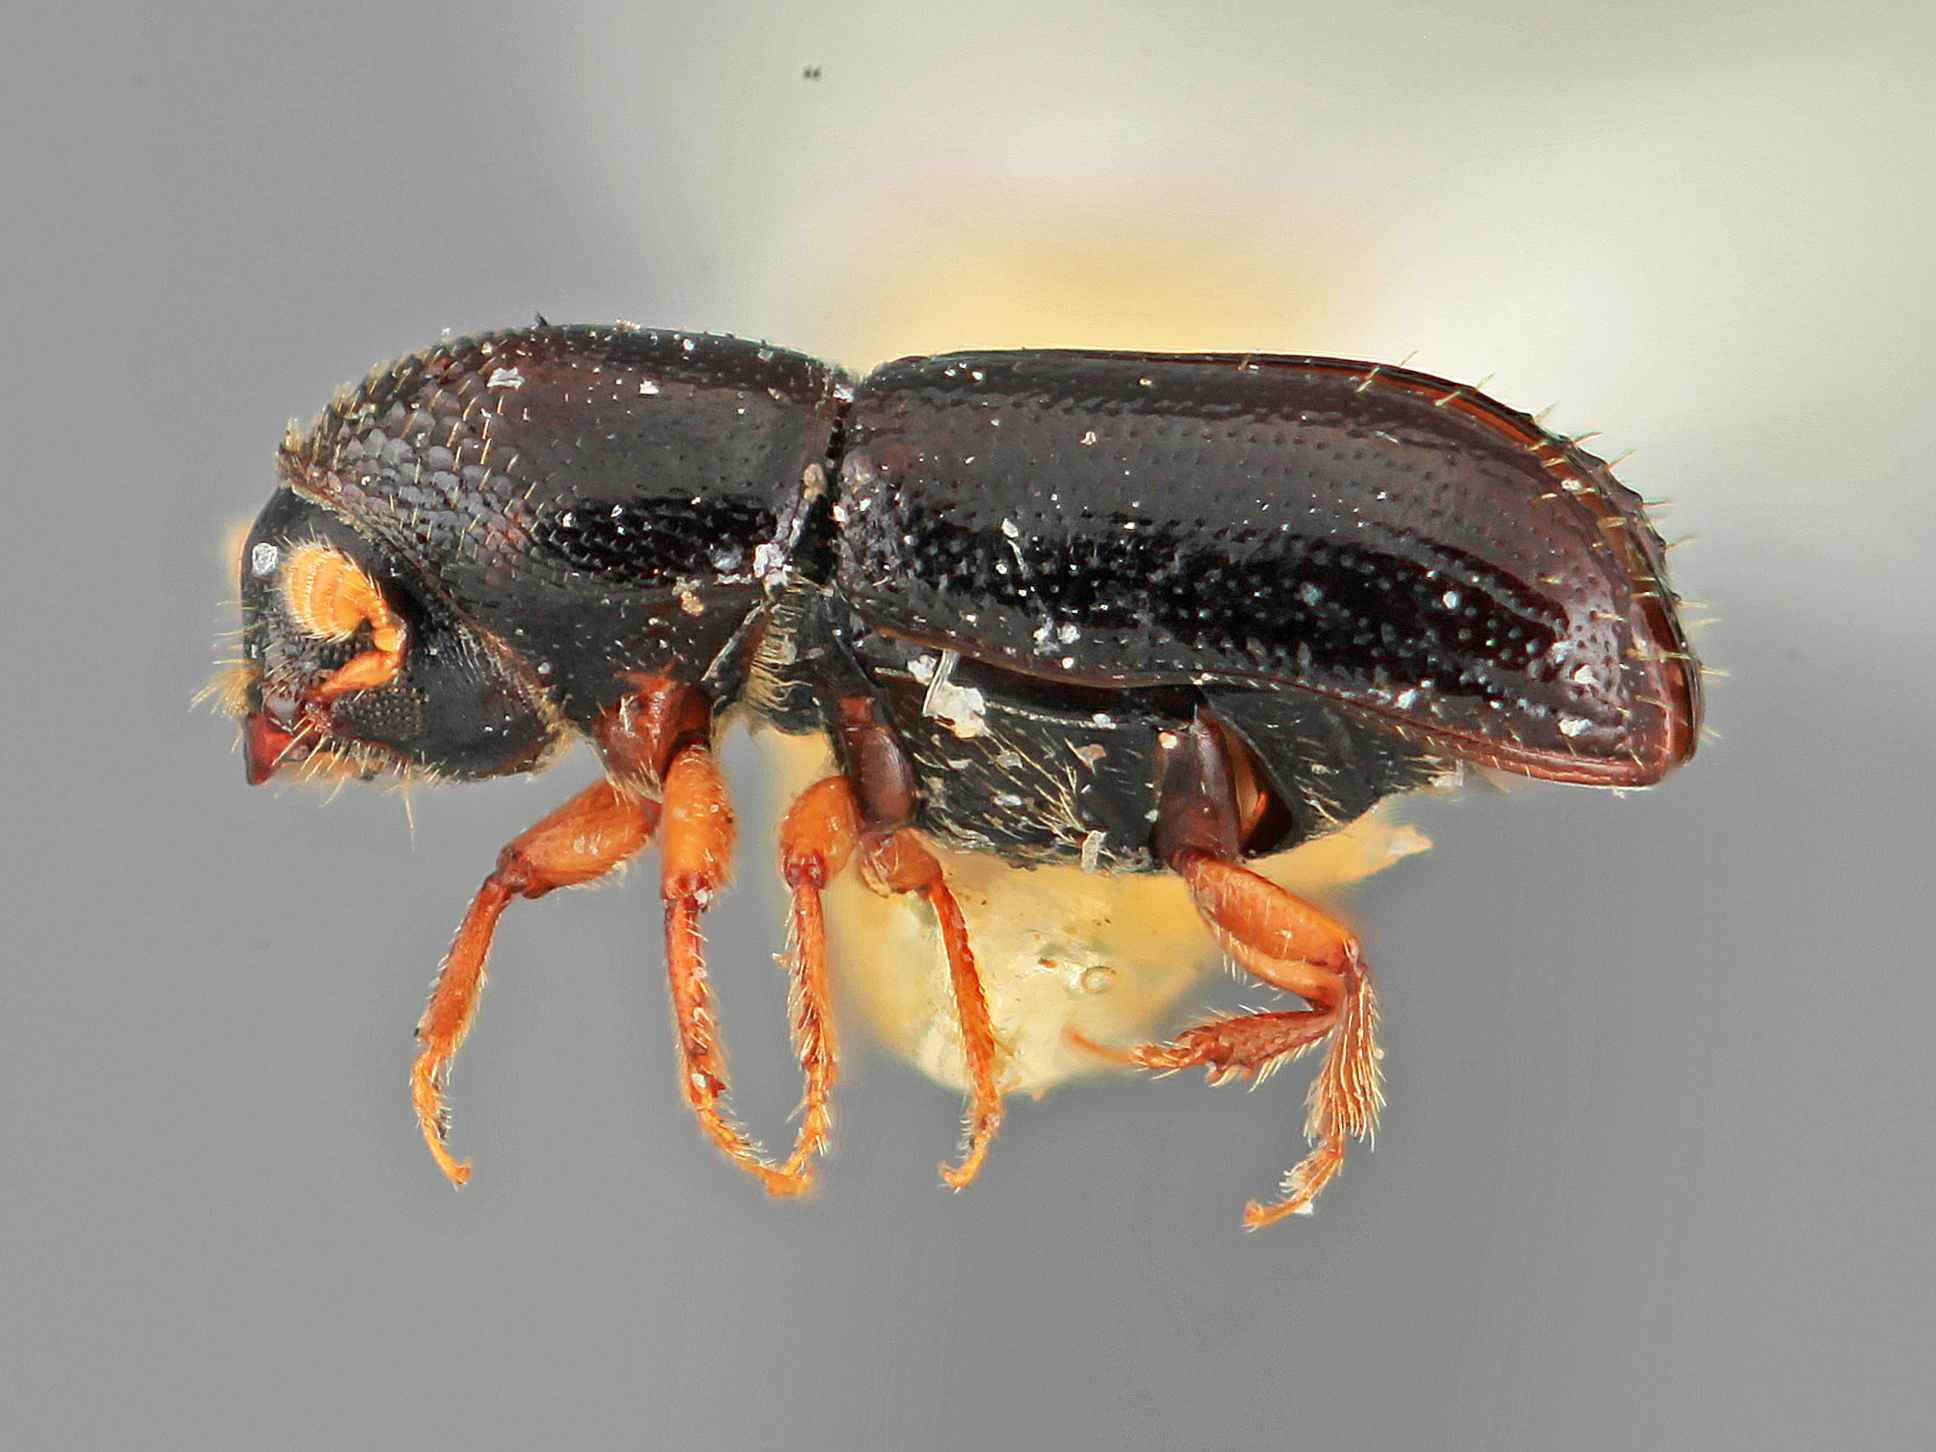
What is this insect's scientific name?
Pityophthorus degener
